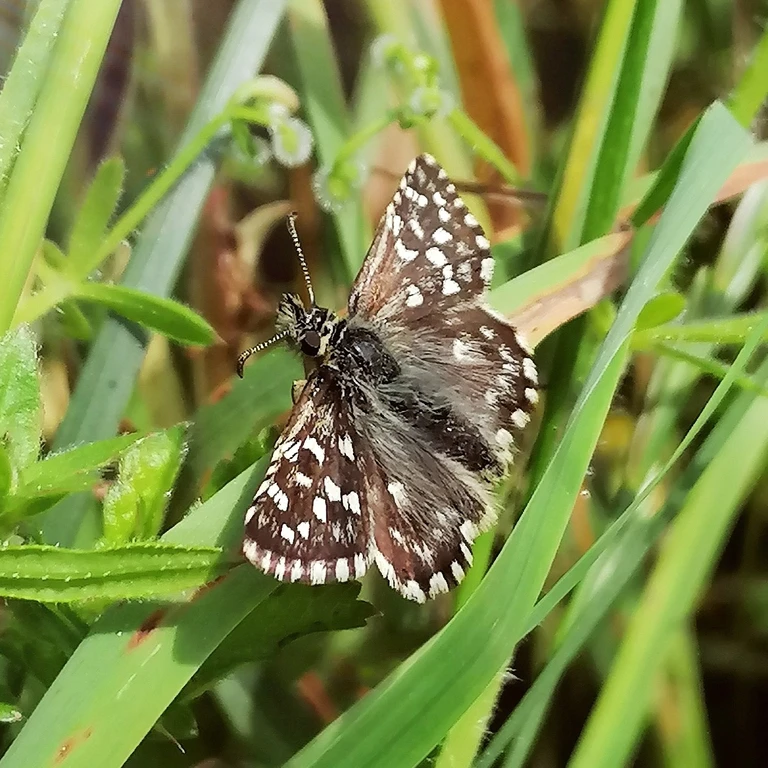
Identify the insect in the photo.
Pyrgus malvae
